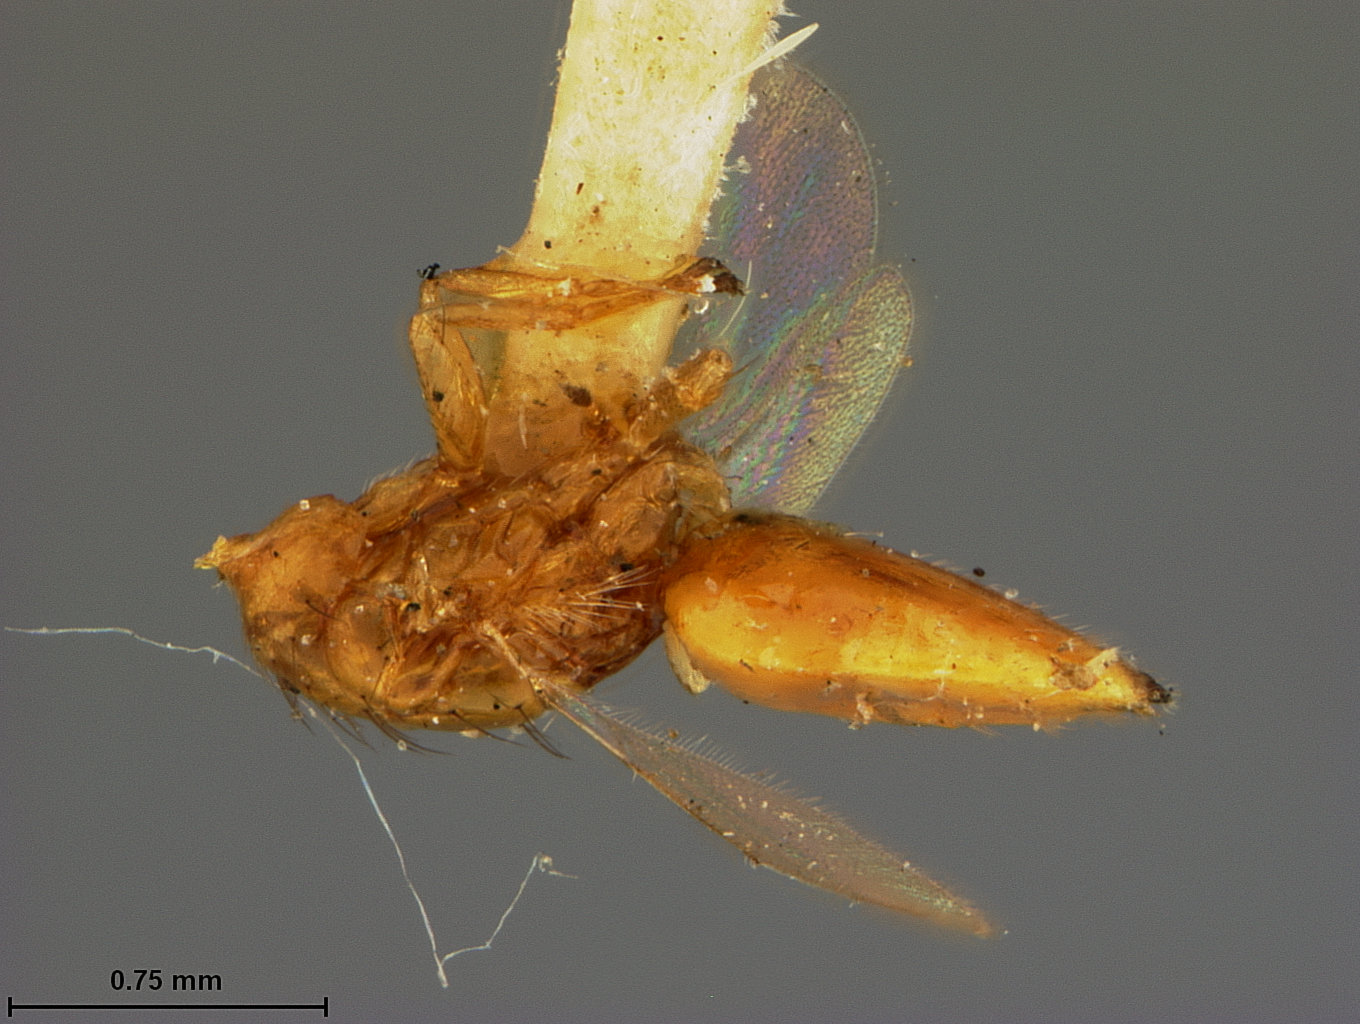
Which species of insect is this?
Stenomesioidea mellea
